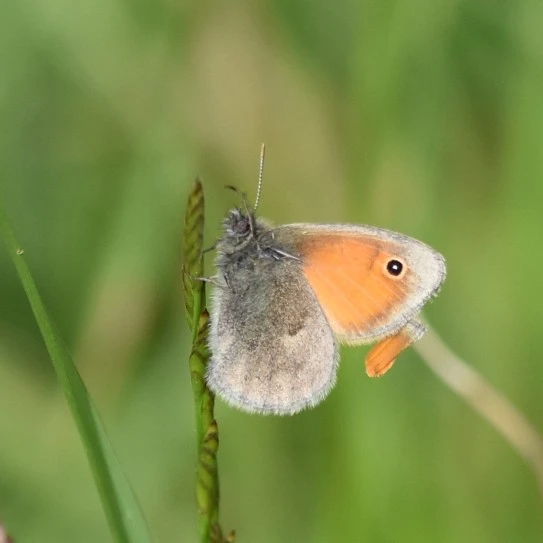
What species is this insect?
Coenonympha pamphilus
